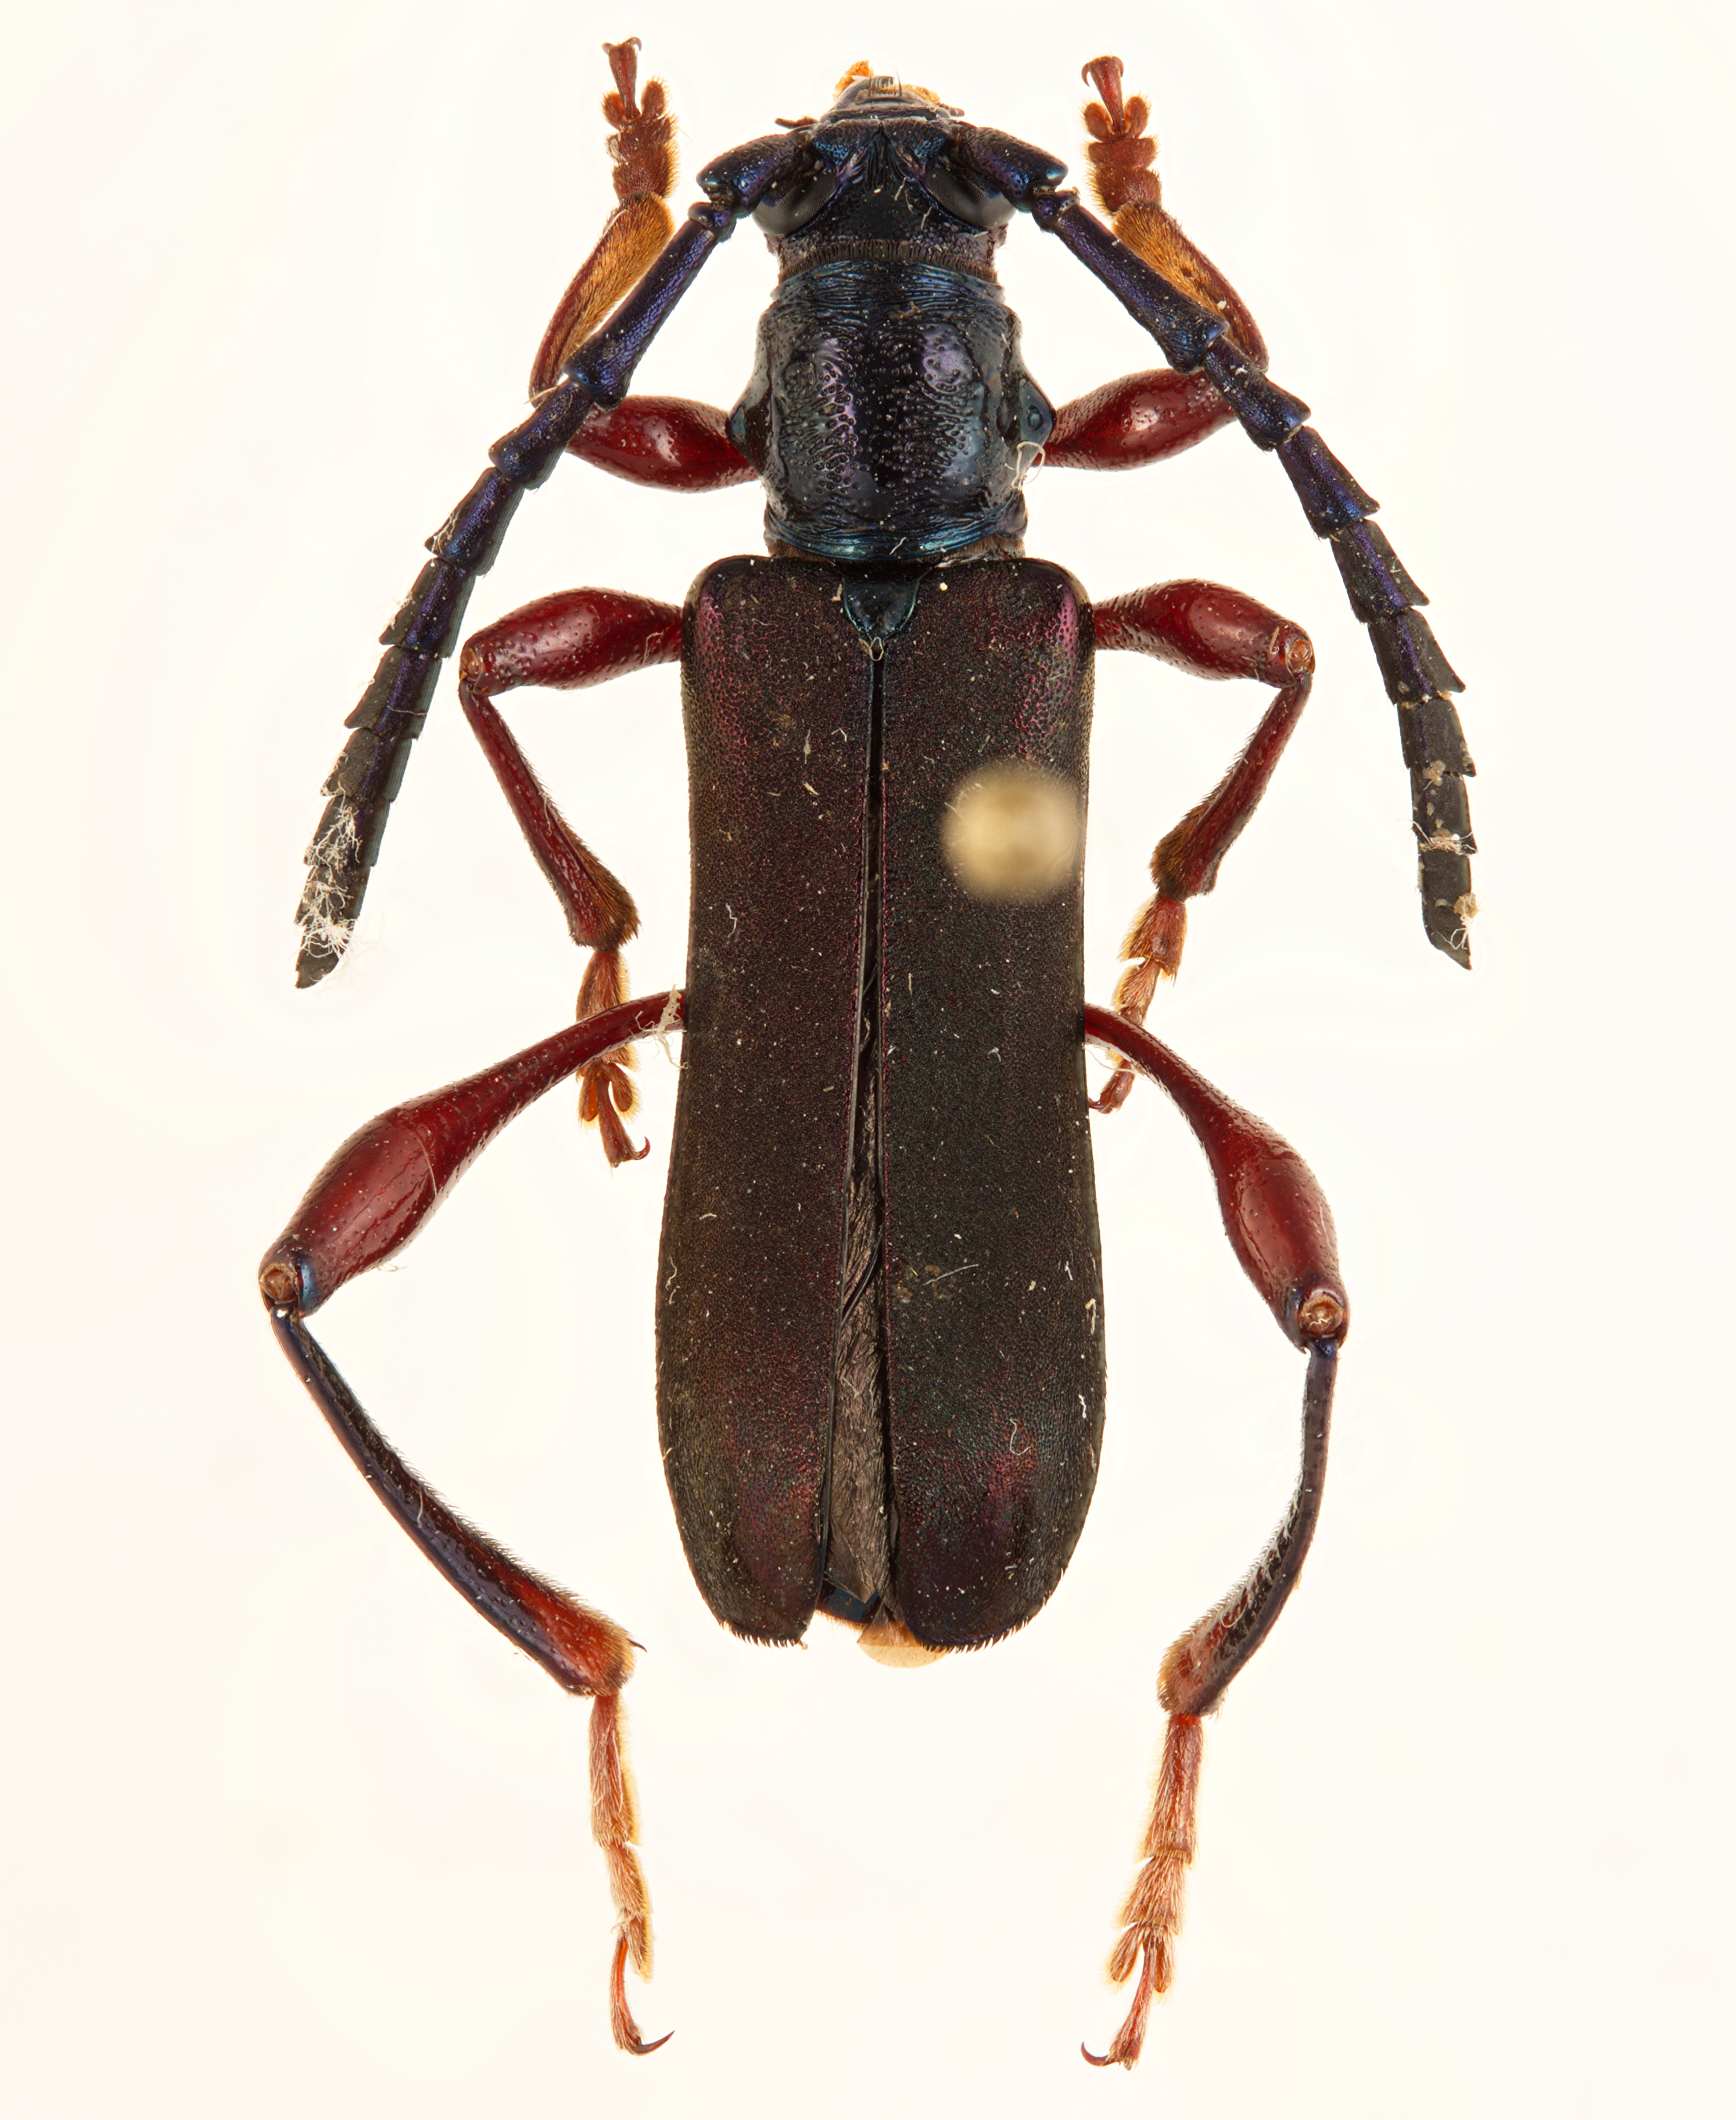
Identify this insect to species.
Ipothalia cambodgensis
